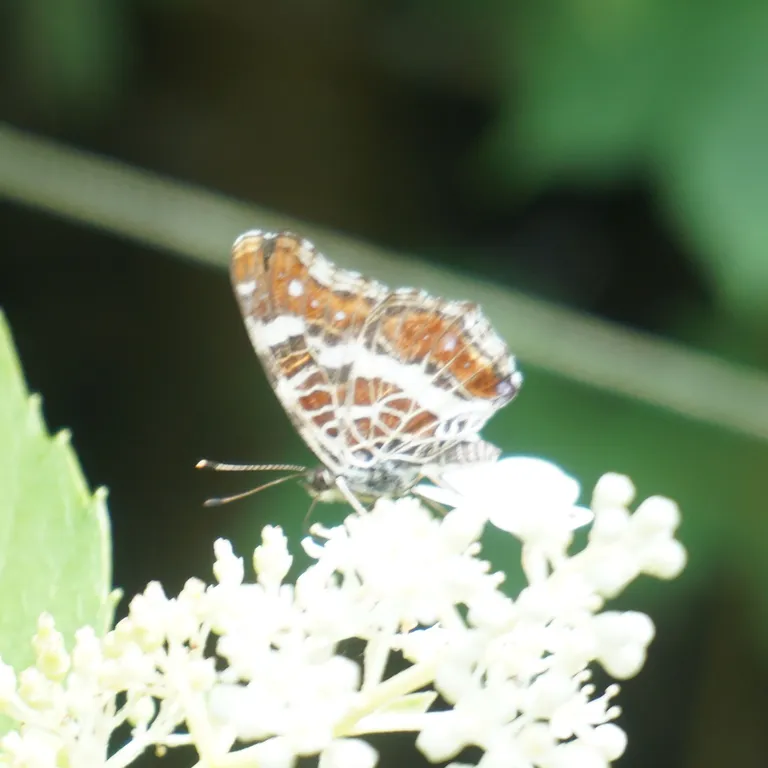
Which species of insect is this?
Araschnia levana
